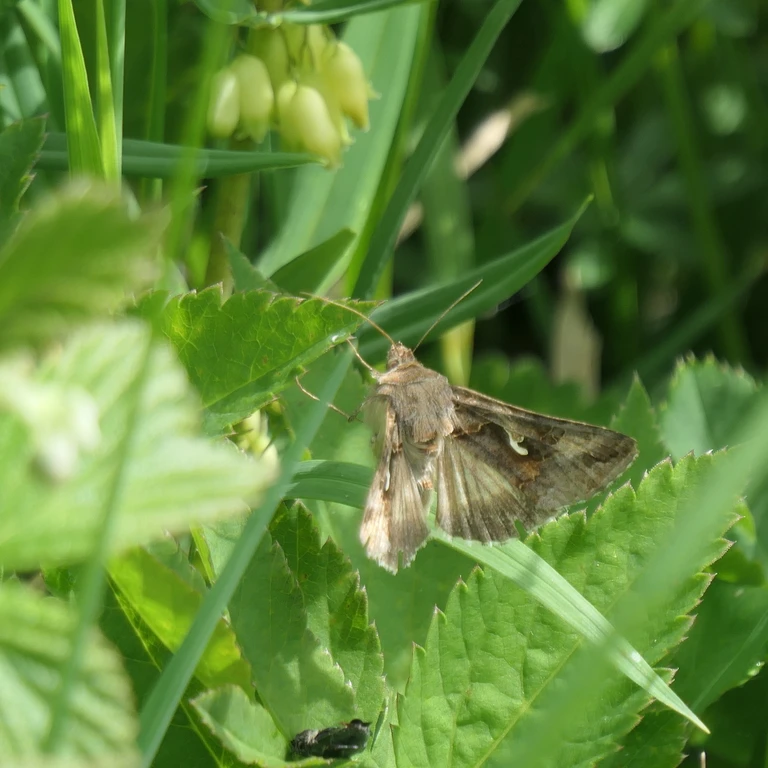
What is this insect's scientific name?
Autographa gamma
